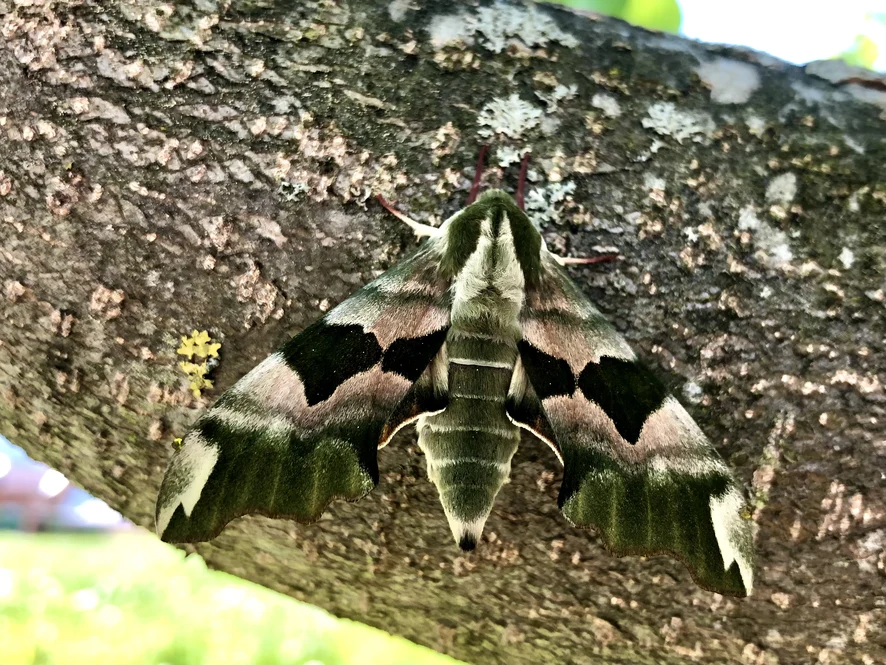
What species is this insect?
Mimas tiliae
